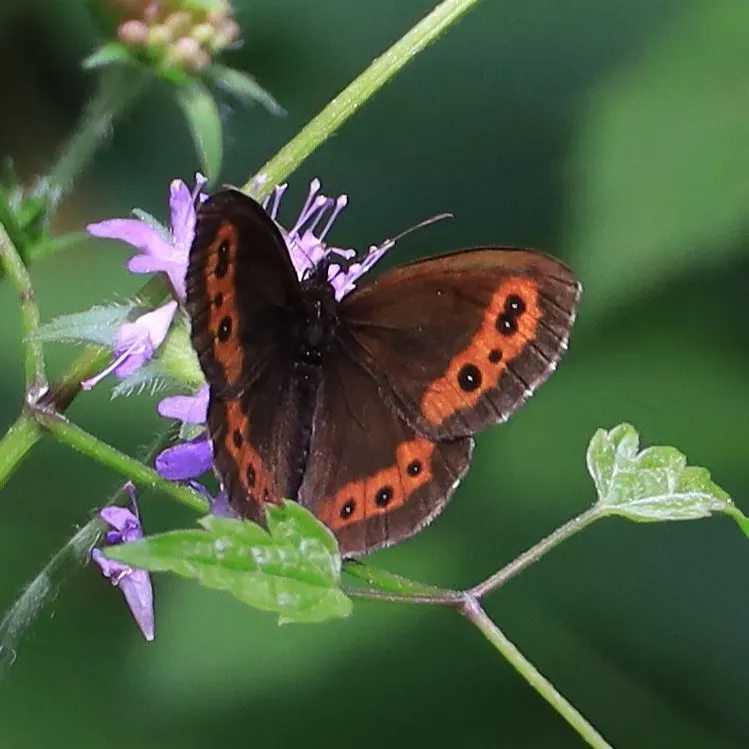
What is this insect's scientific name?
Erebia ligea
